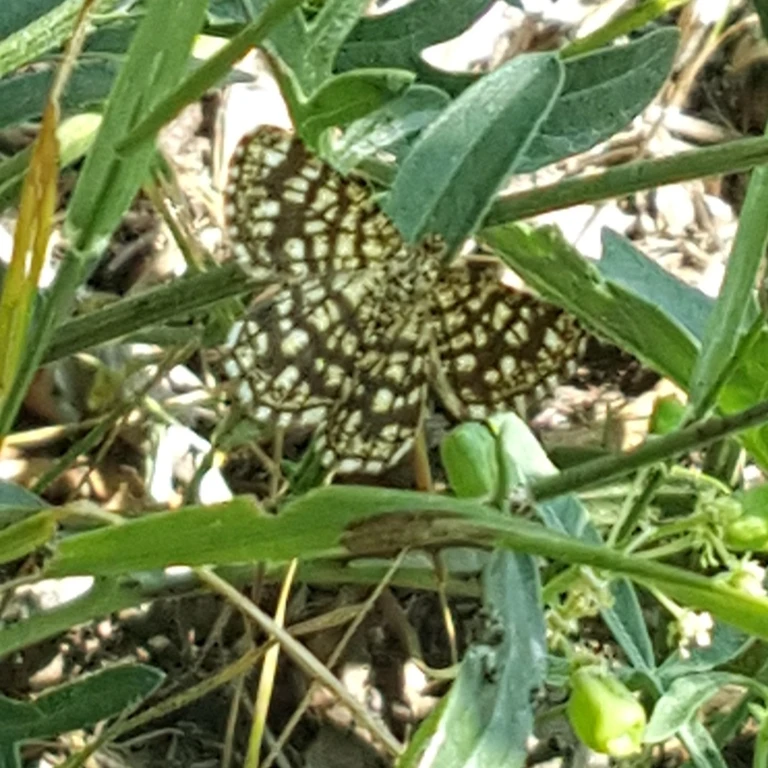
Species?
Chiasmia clathrata
